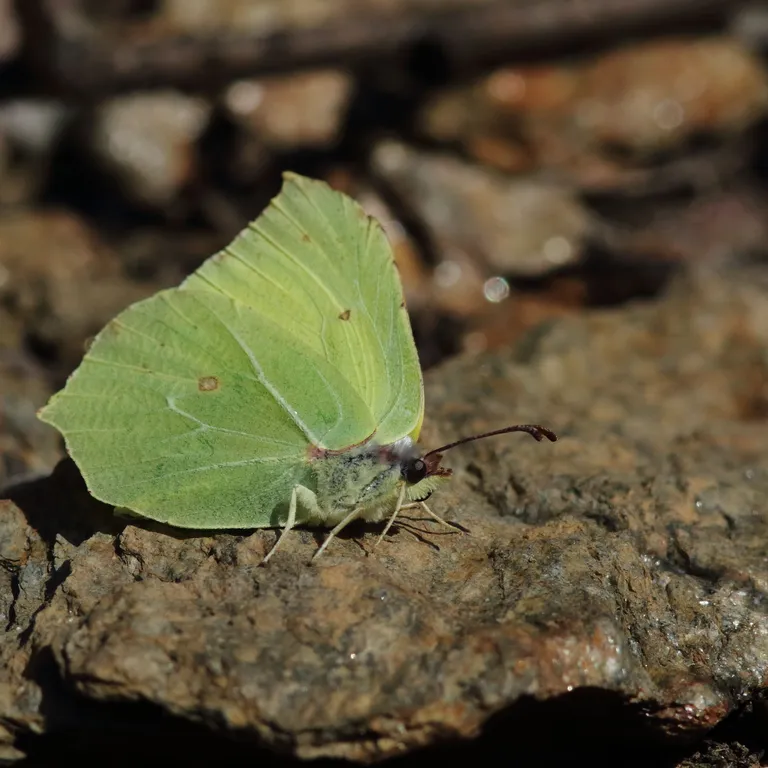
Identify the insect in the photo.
Gonepteryx rhamni
